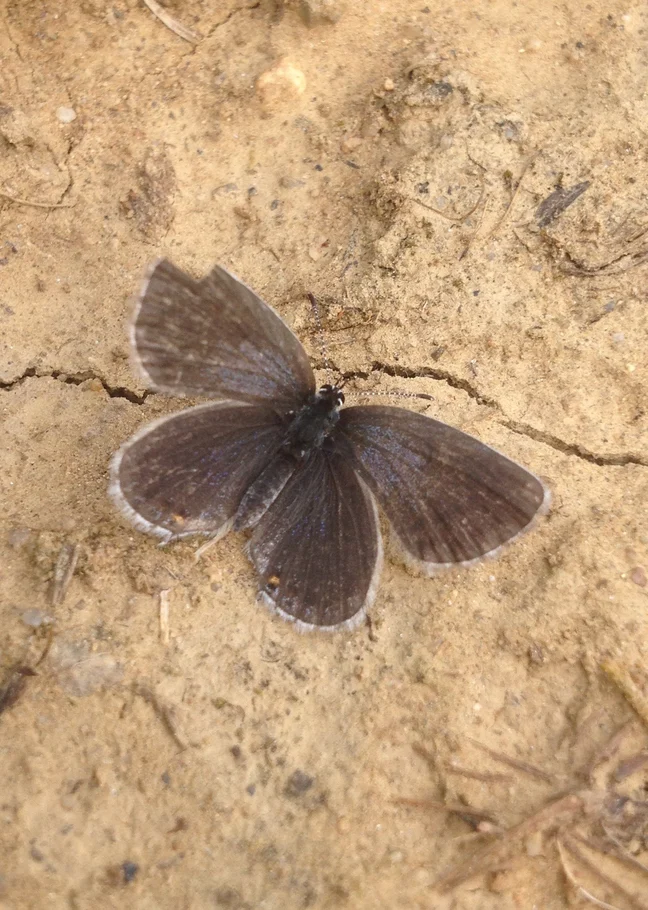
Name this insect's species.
Cupido argiades (also Elkalyce argiades)
